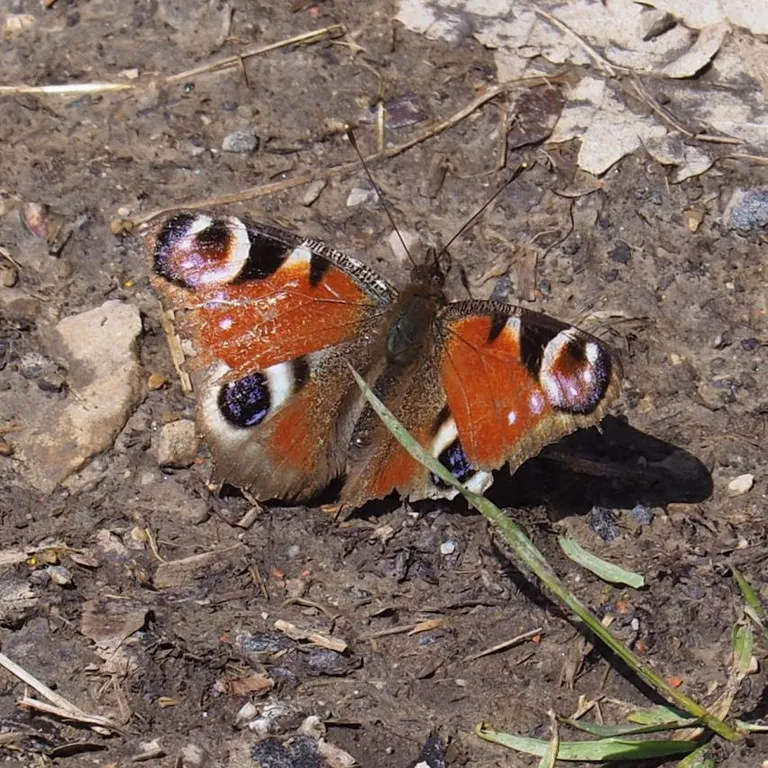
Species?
Aglais io
